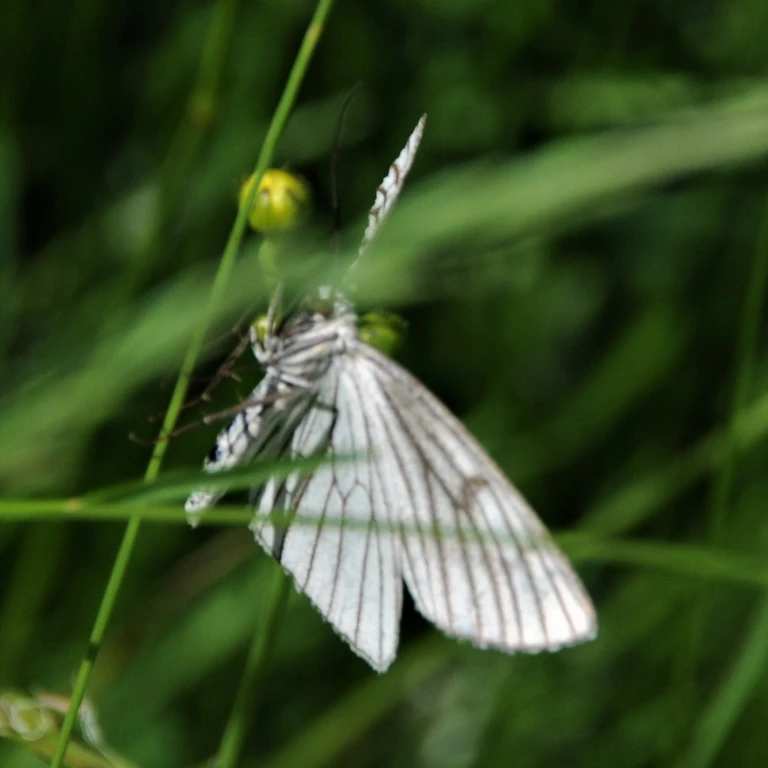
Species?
Siona lineata
